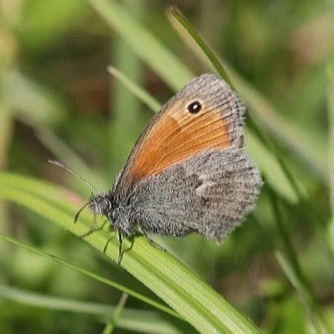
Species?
Coenonympha pamphilus
